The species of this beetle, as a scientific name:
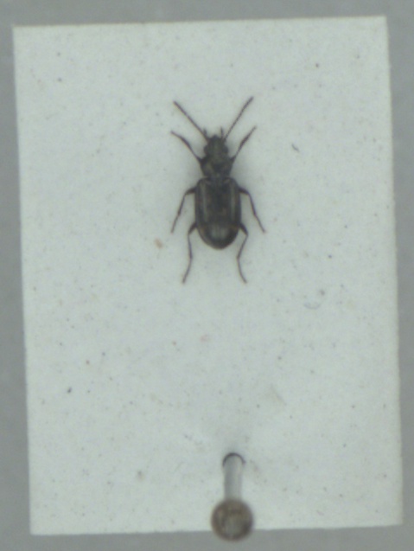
Bembidion obliquum
